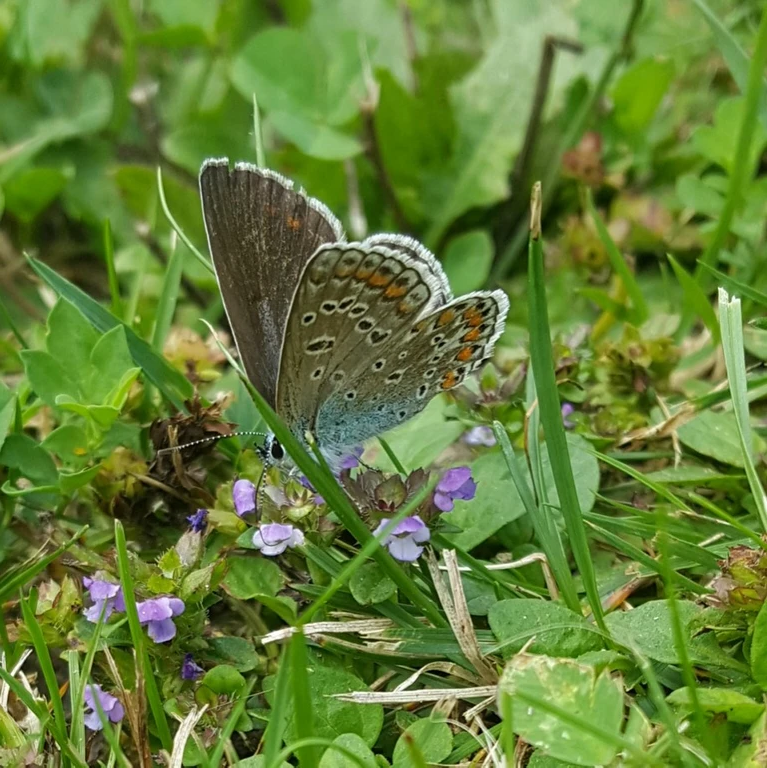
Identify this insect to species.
Polyommatus icarus
